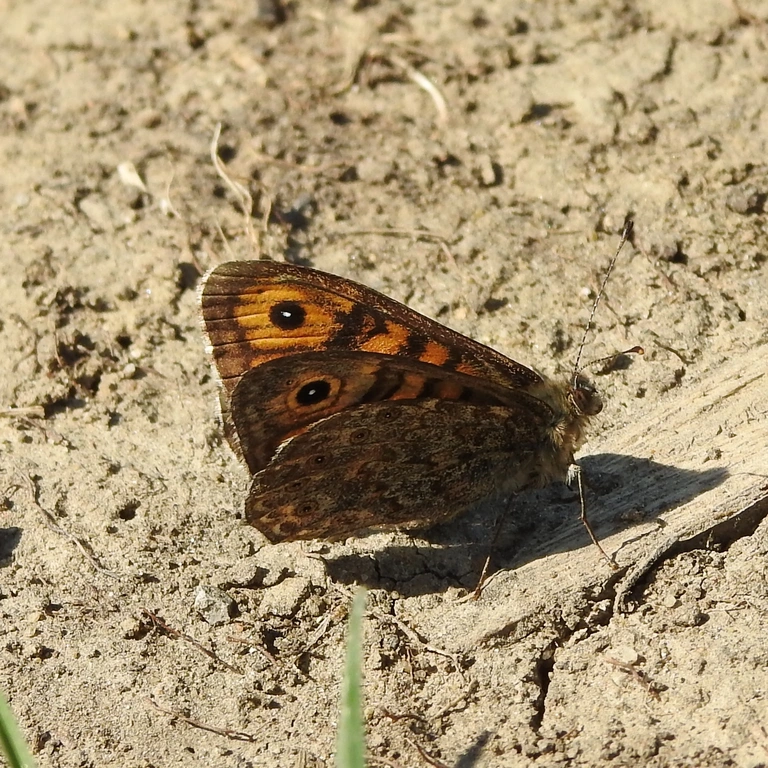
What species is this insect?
Lasiommata megera (also Pararge megera)
